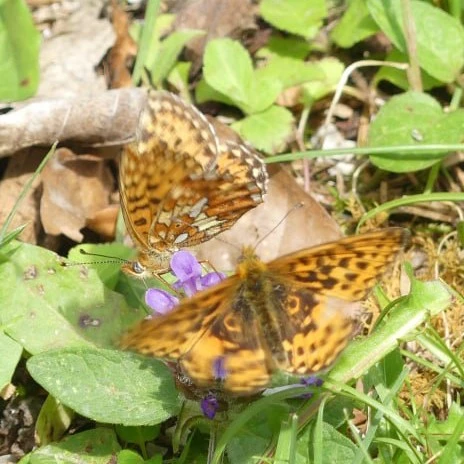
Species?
Boloria euphrosyne (also Clossiana euphrosyne)
